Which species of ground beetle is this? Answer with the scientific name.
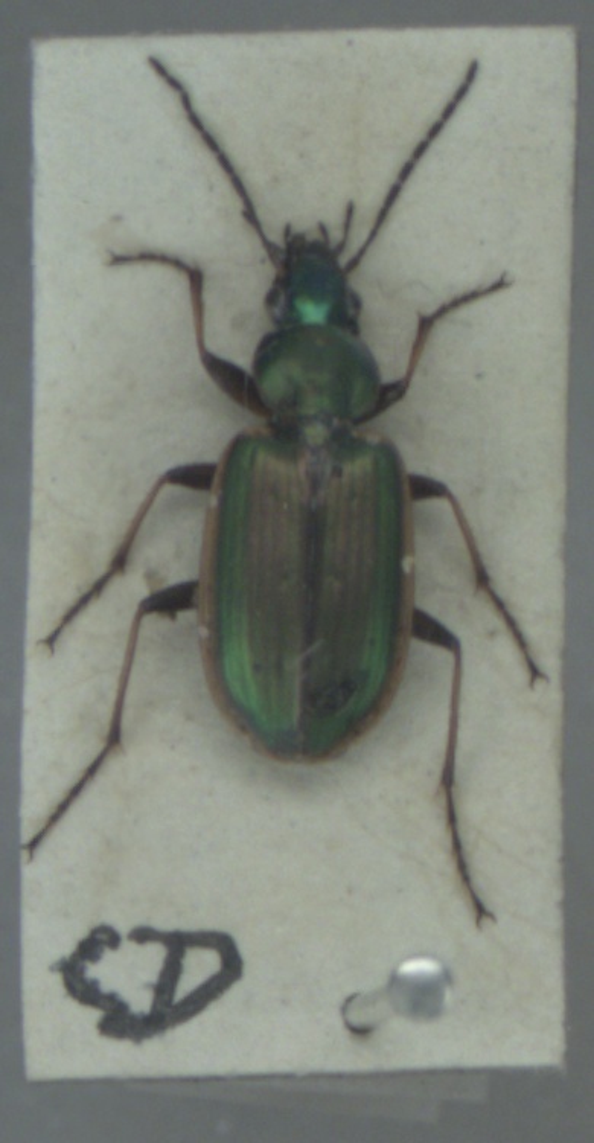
Agonum marginatum
